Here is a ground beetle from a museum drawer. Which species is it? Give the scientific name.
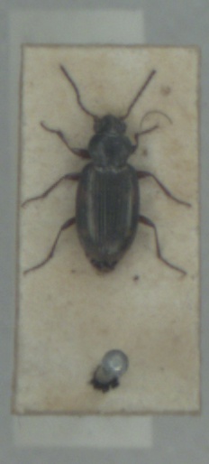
Bembidion varium
